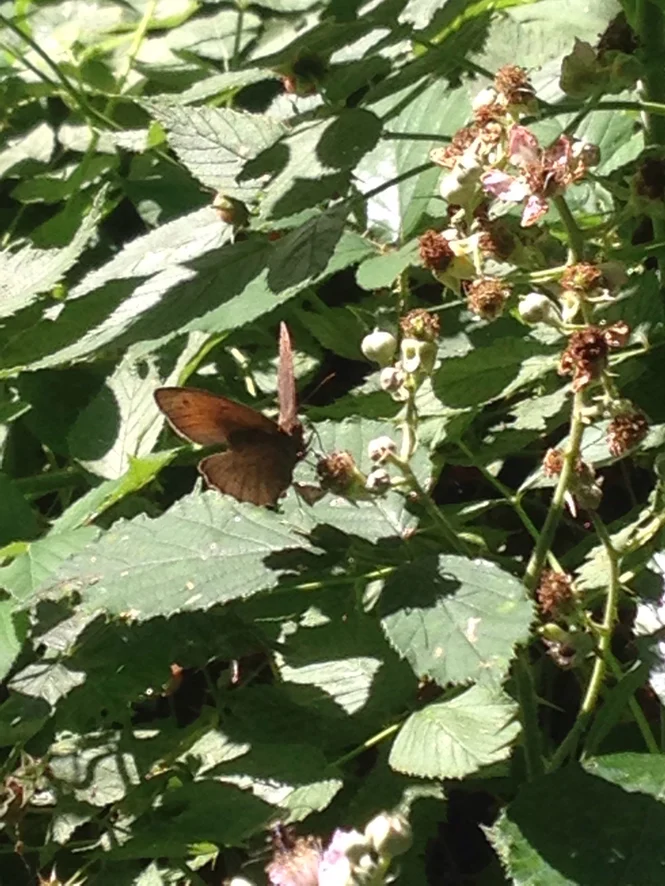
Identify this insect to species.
Maniola jurtina
